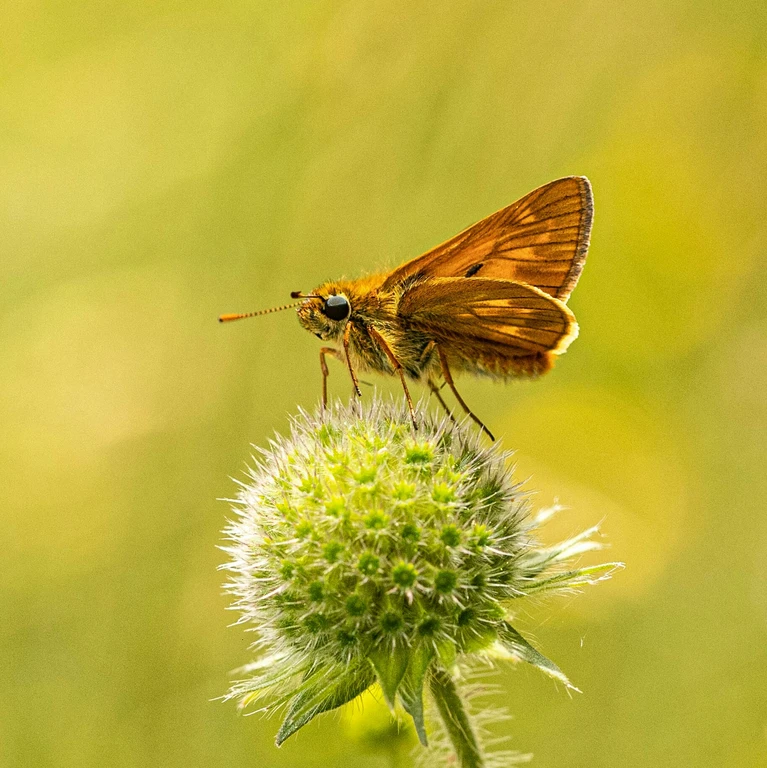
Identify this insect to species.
Ochlodes sylvanus (also Ochlodes venata)
